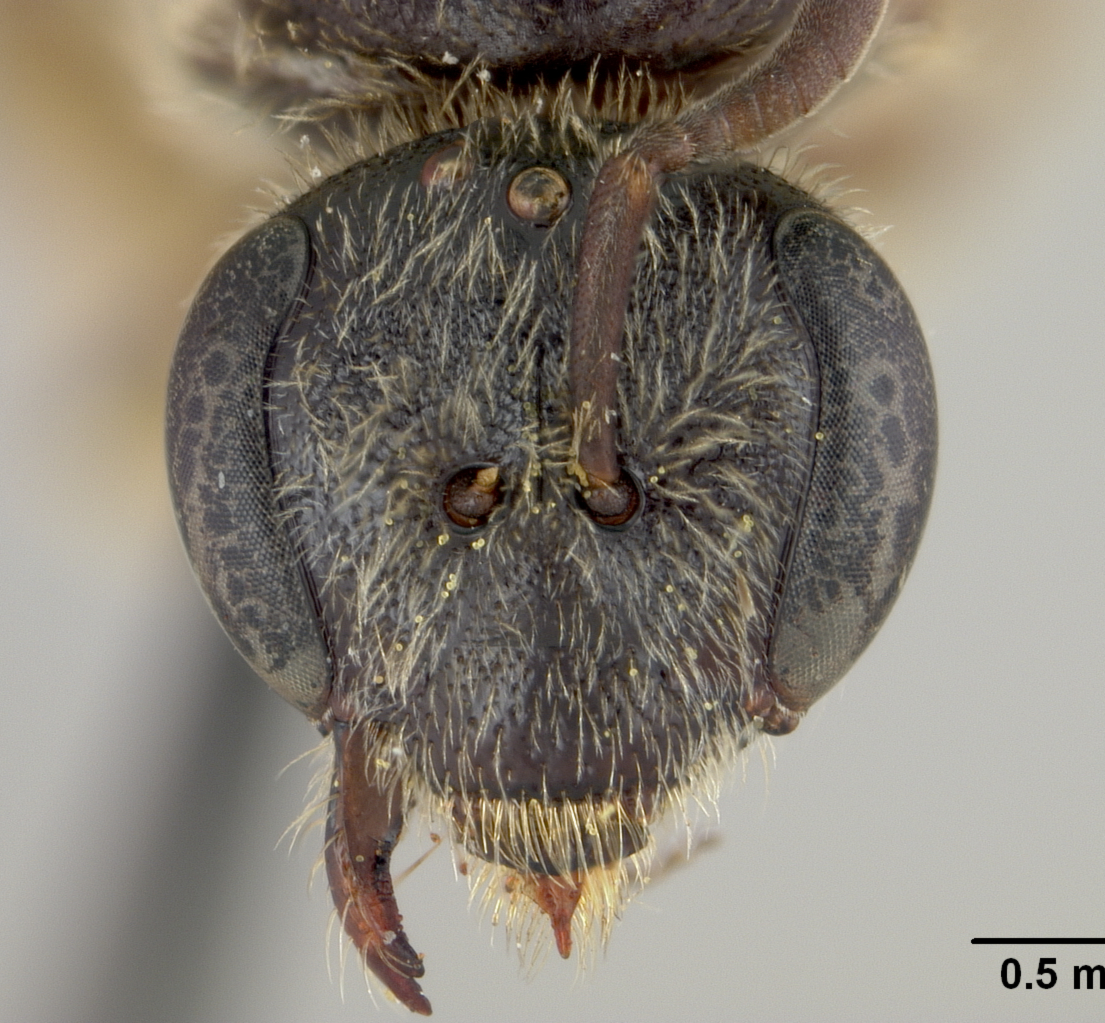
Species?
Halictus sulcatulus
